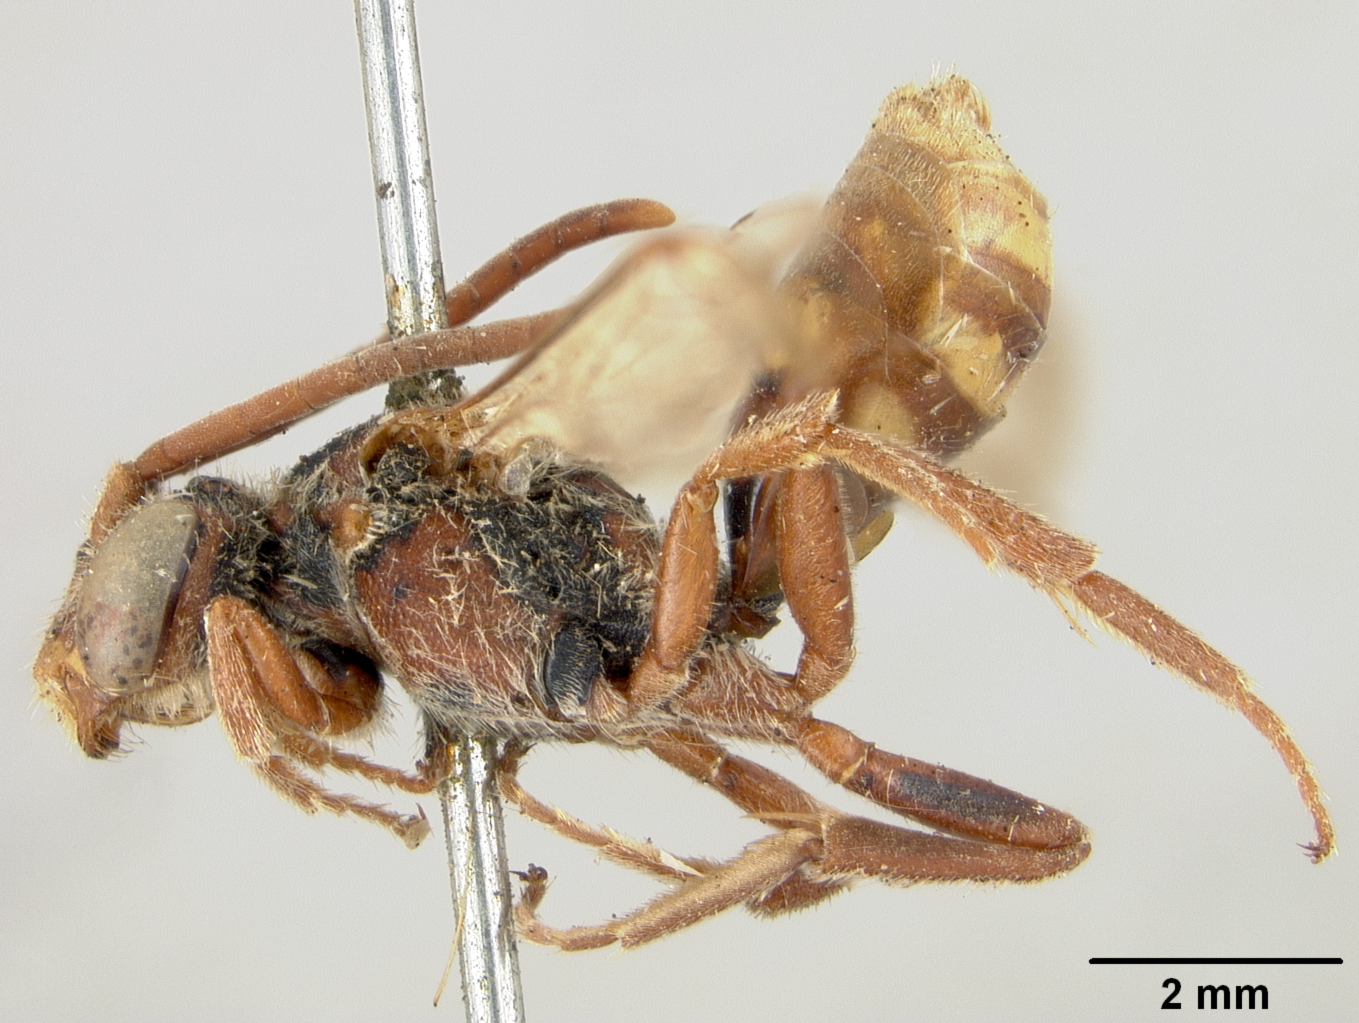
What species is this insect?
Nomada pyrifera
